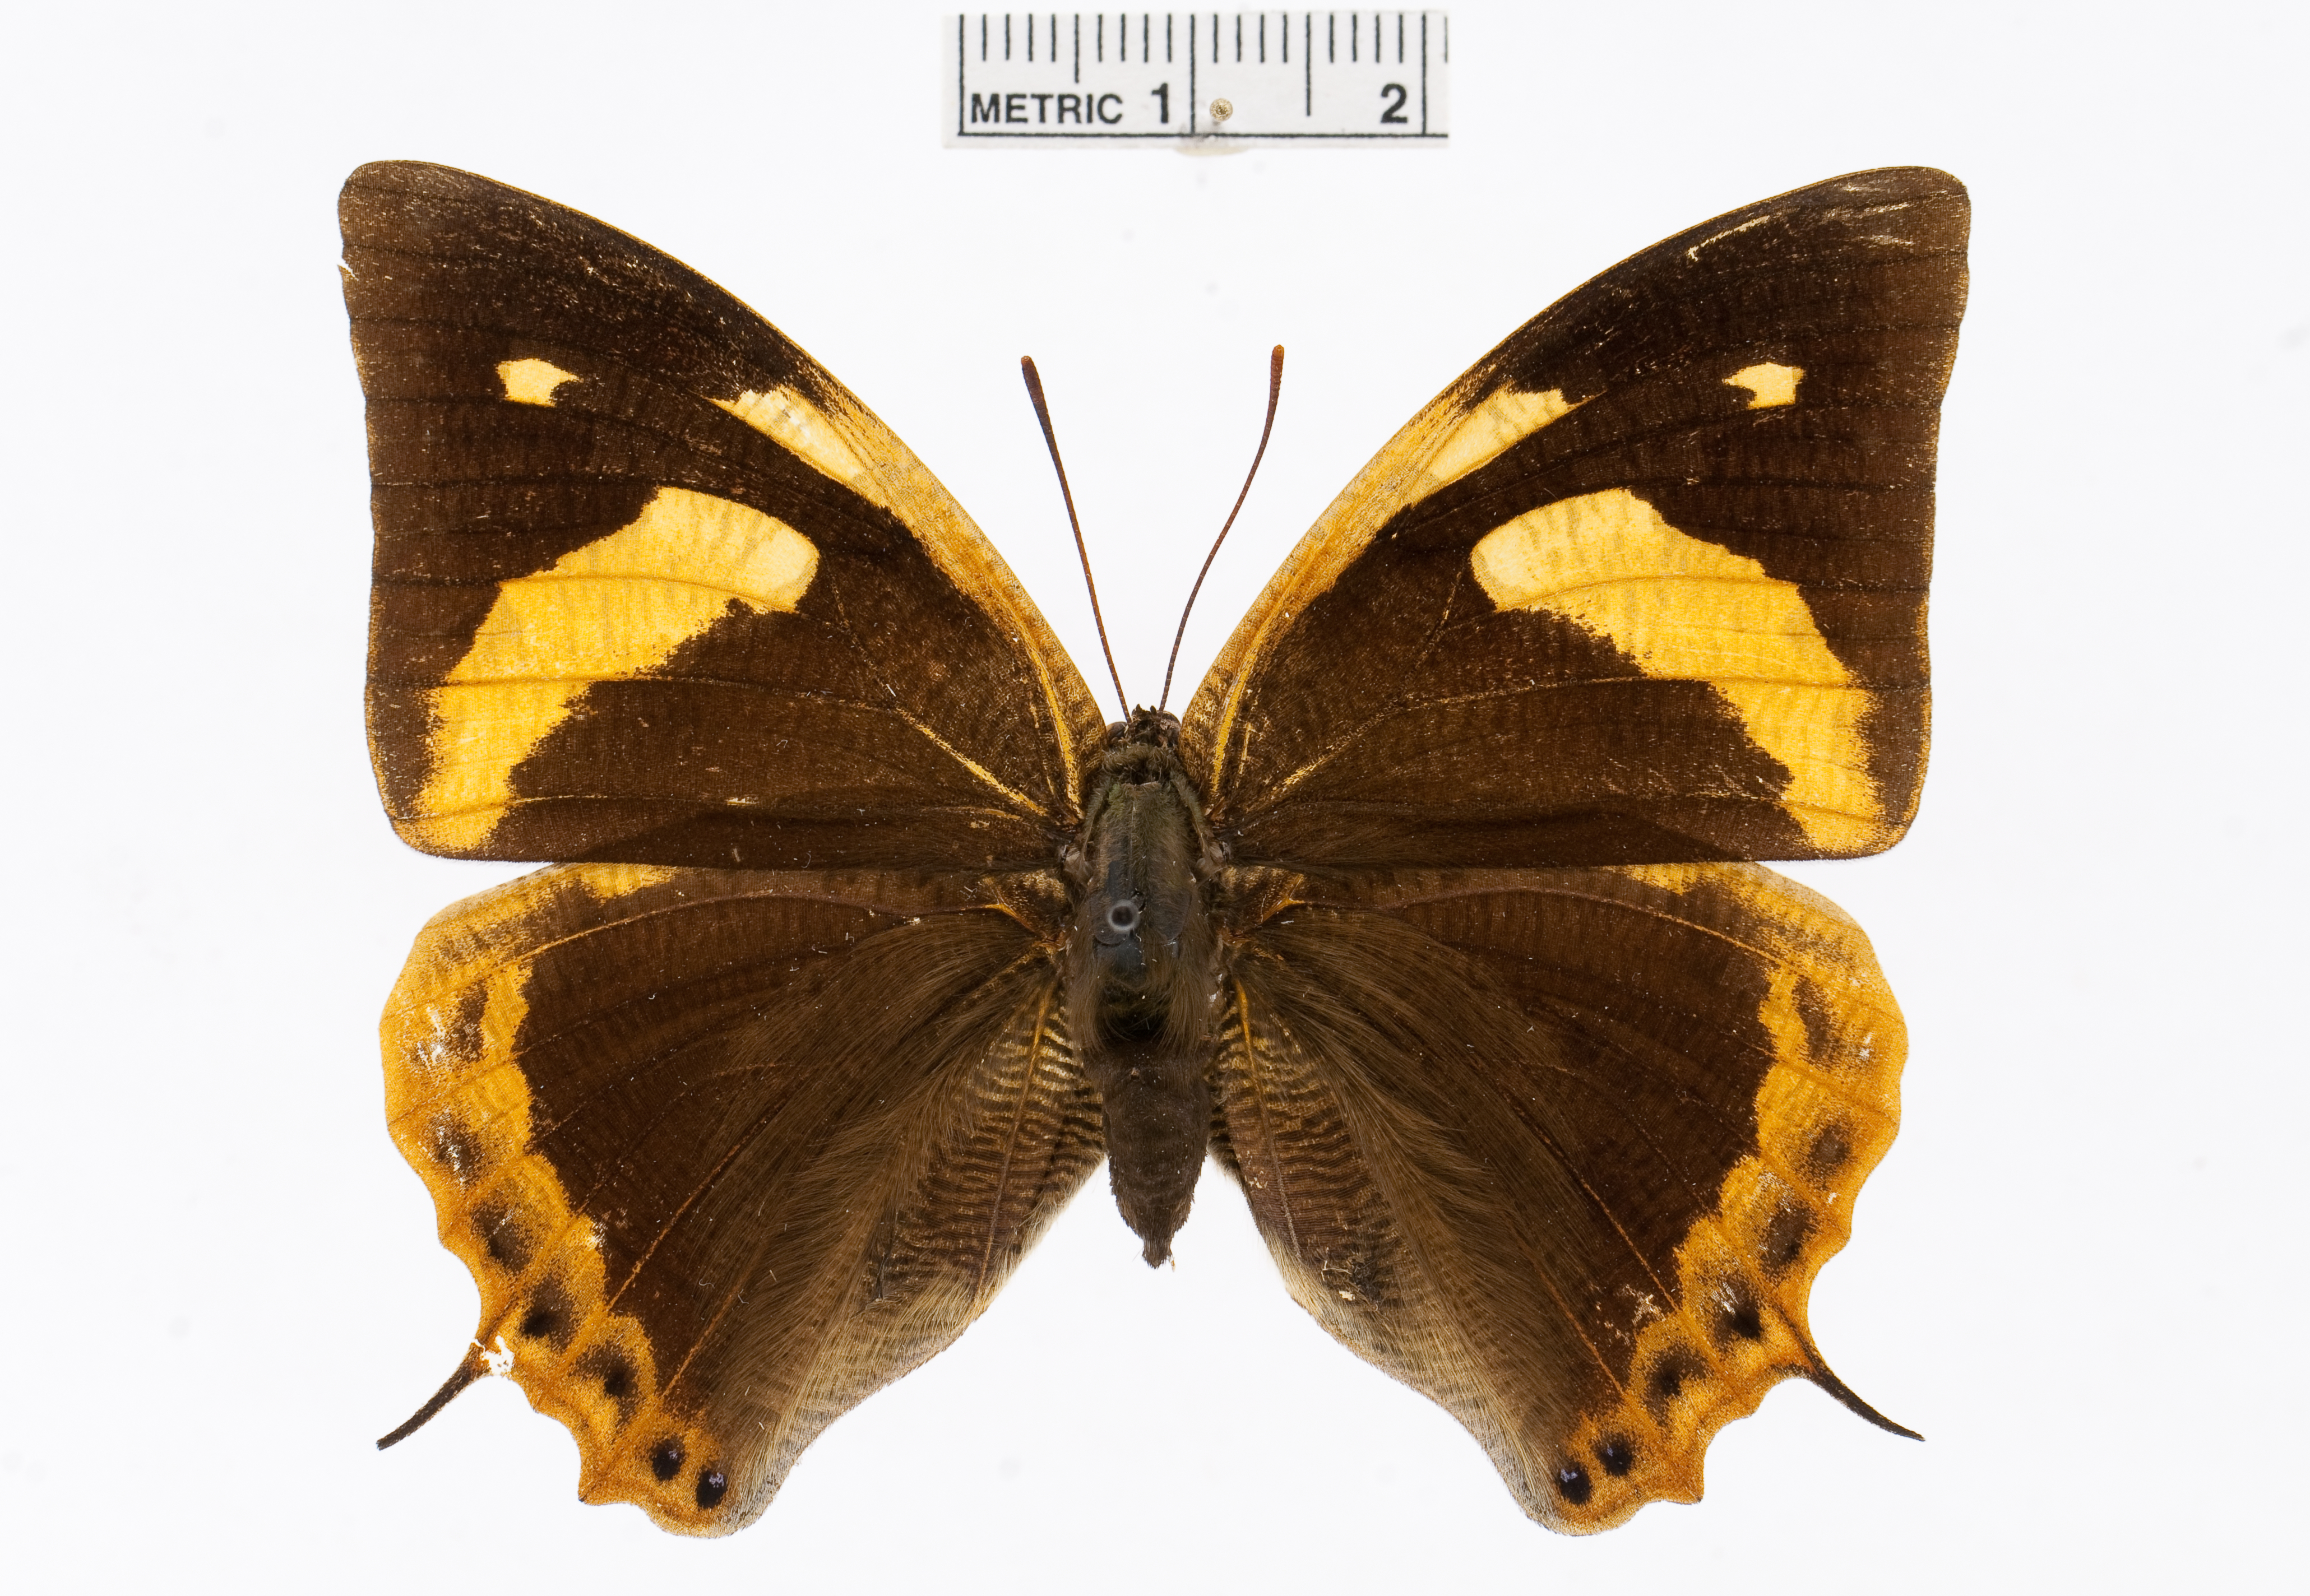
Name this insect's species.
Polygrapha cyanea
